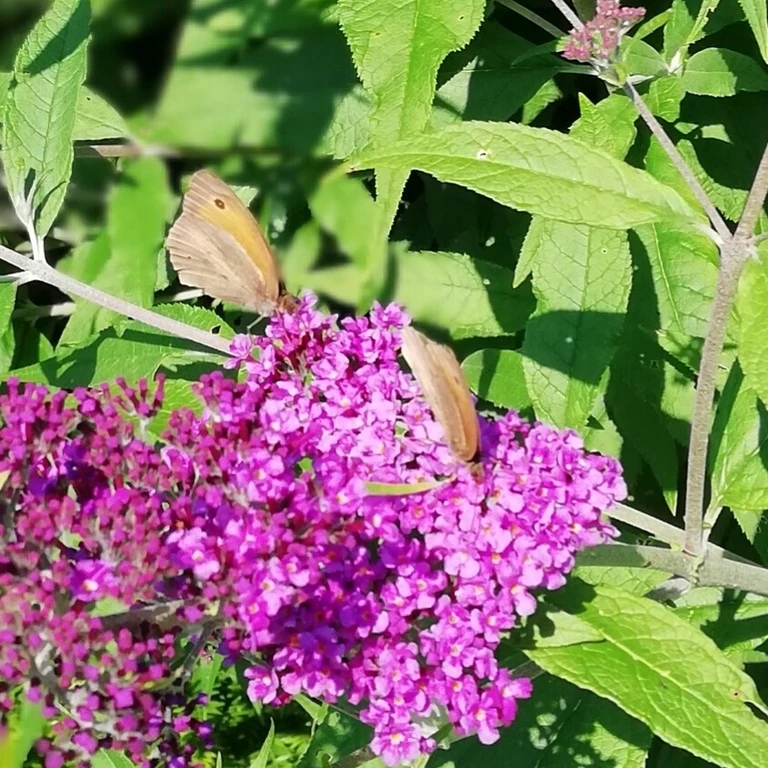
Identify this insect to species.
Maniola jurtina
